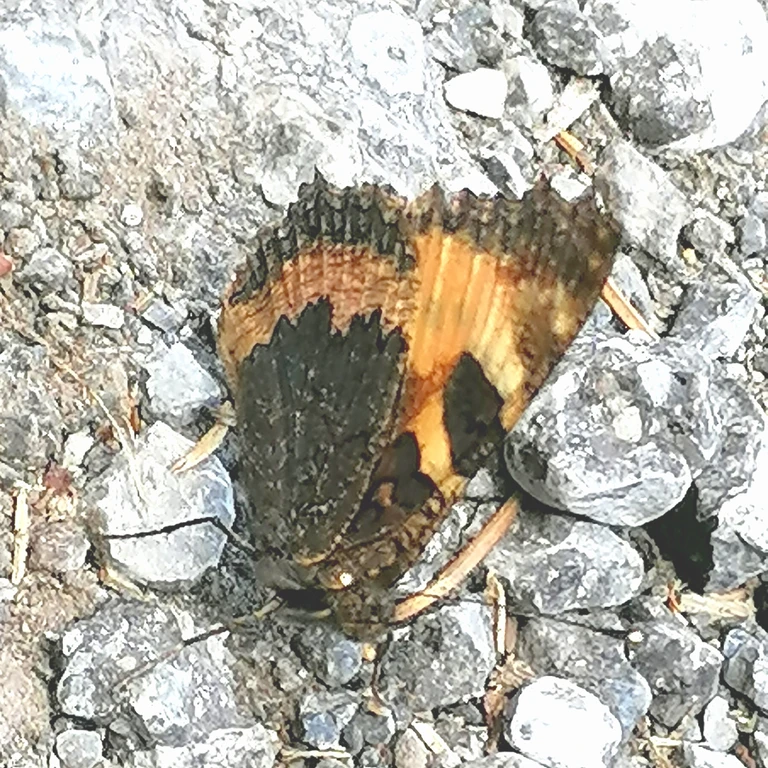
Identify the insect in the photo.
Aglais urticae
